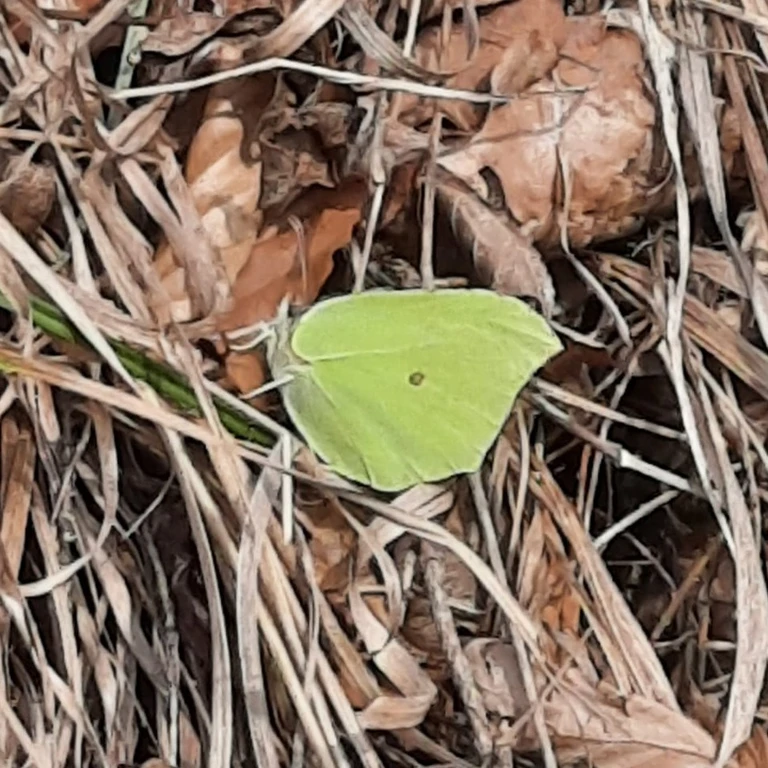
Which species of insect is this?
Gonepteryx rhamni
